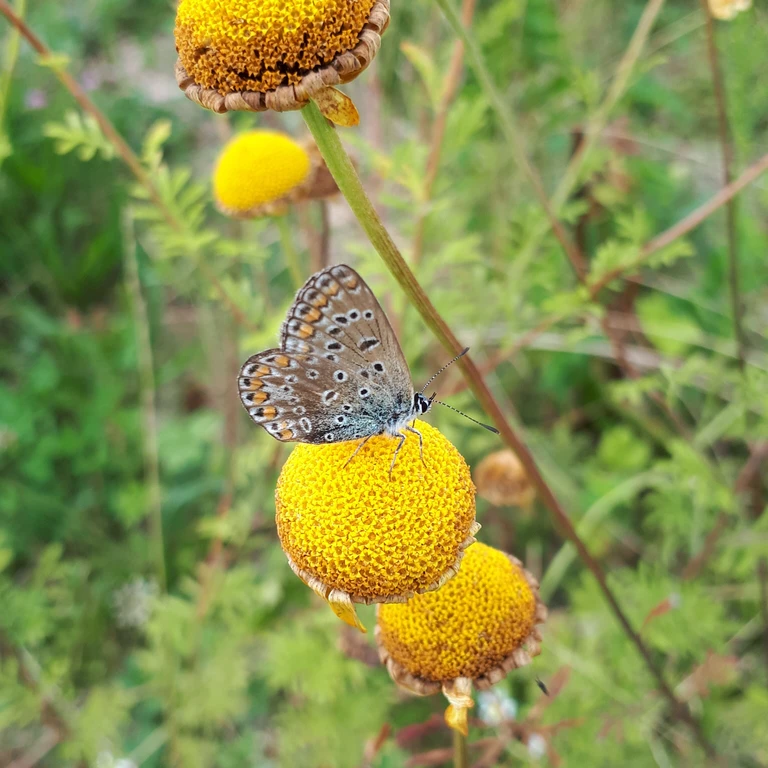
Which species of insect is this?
Polyommatus icarus
